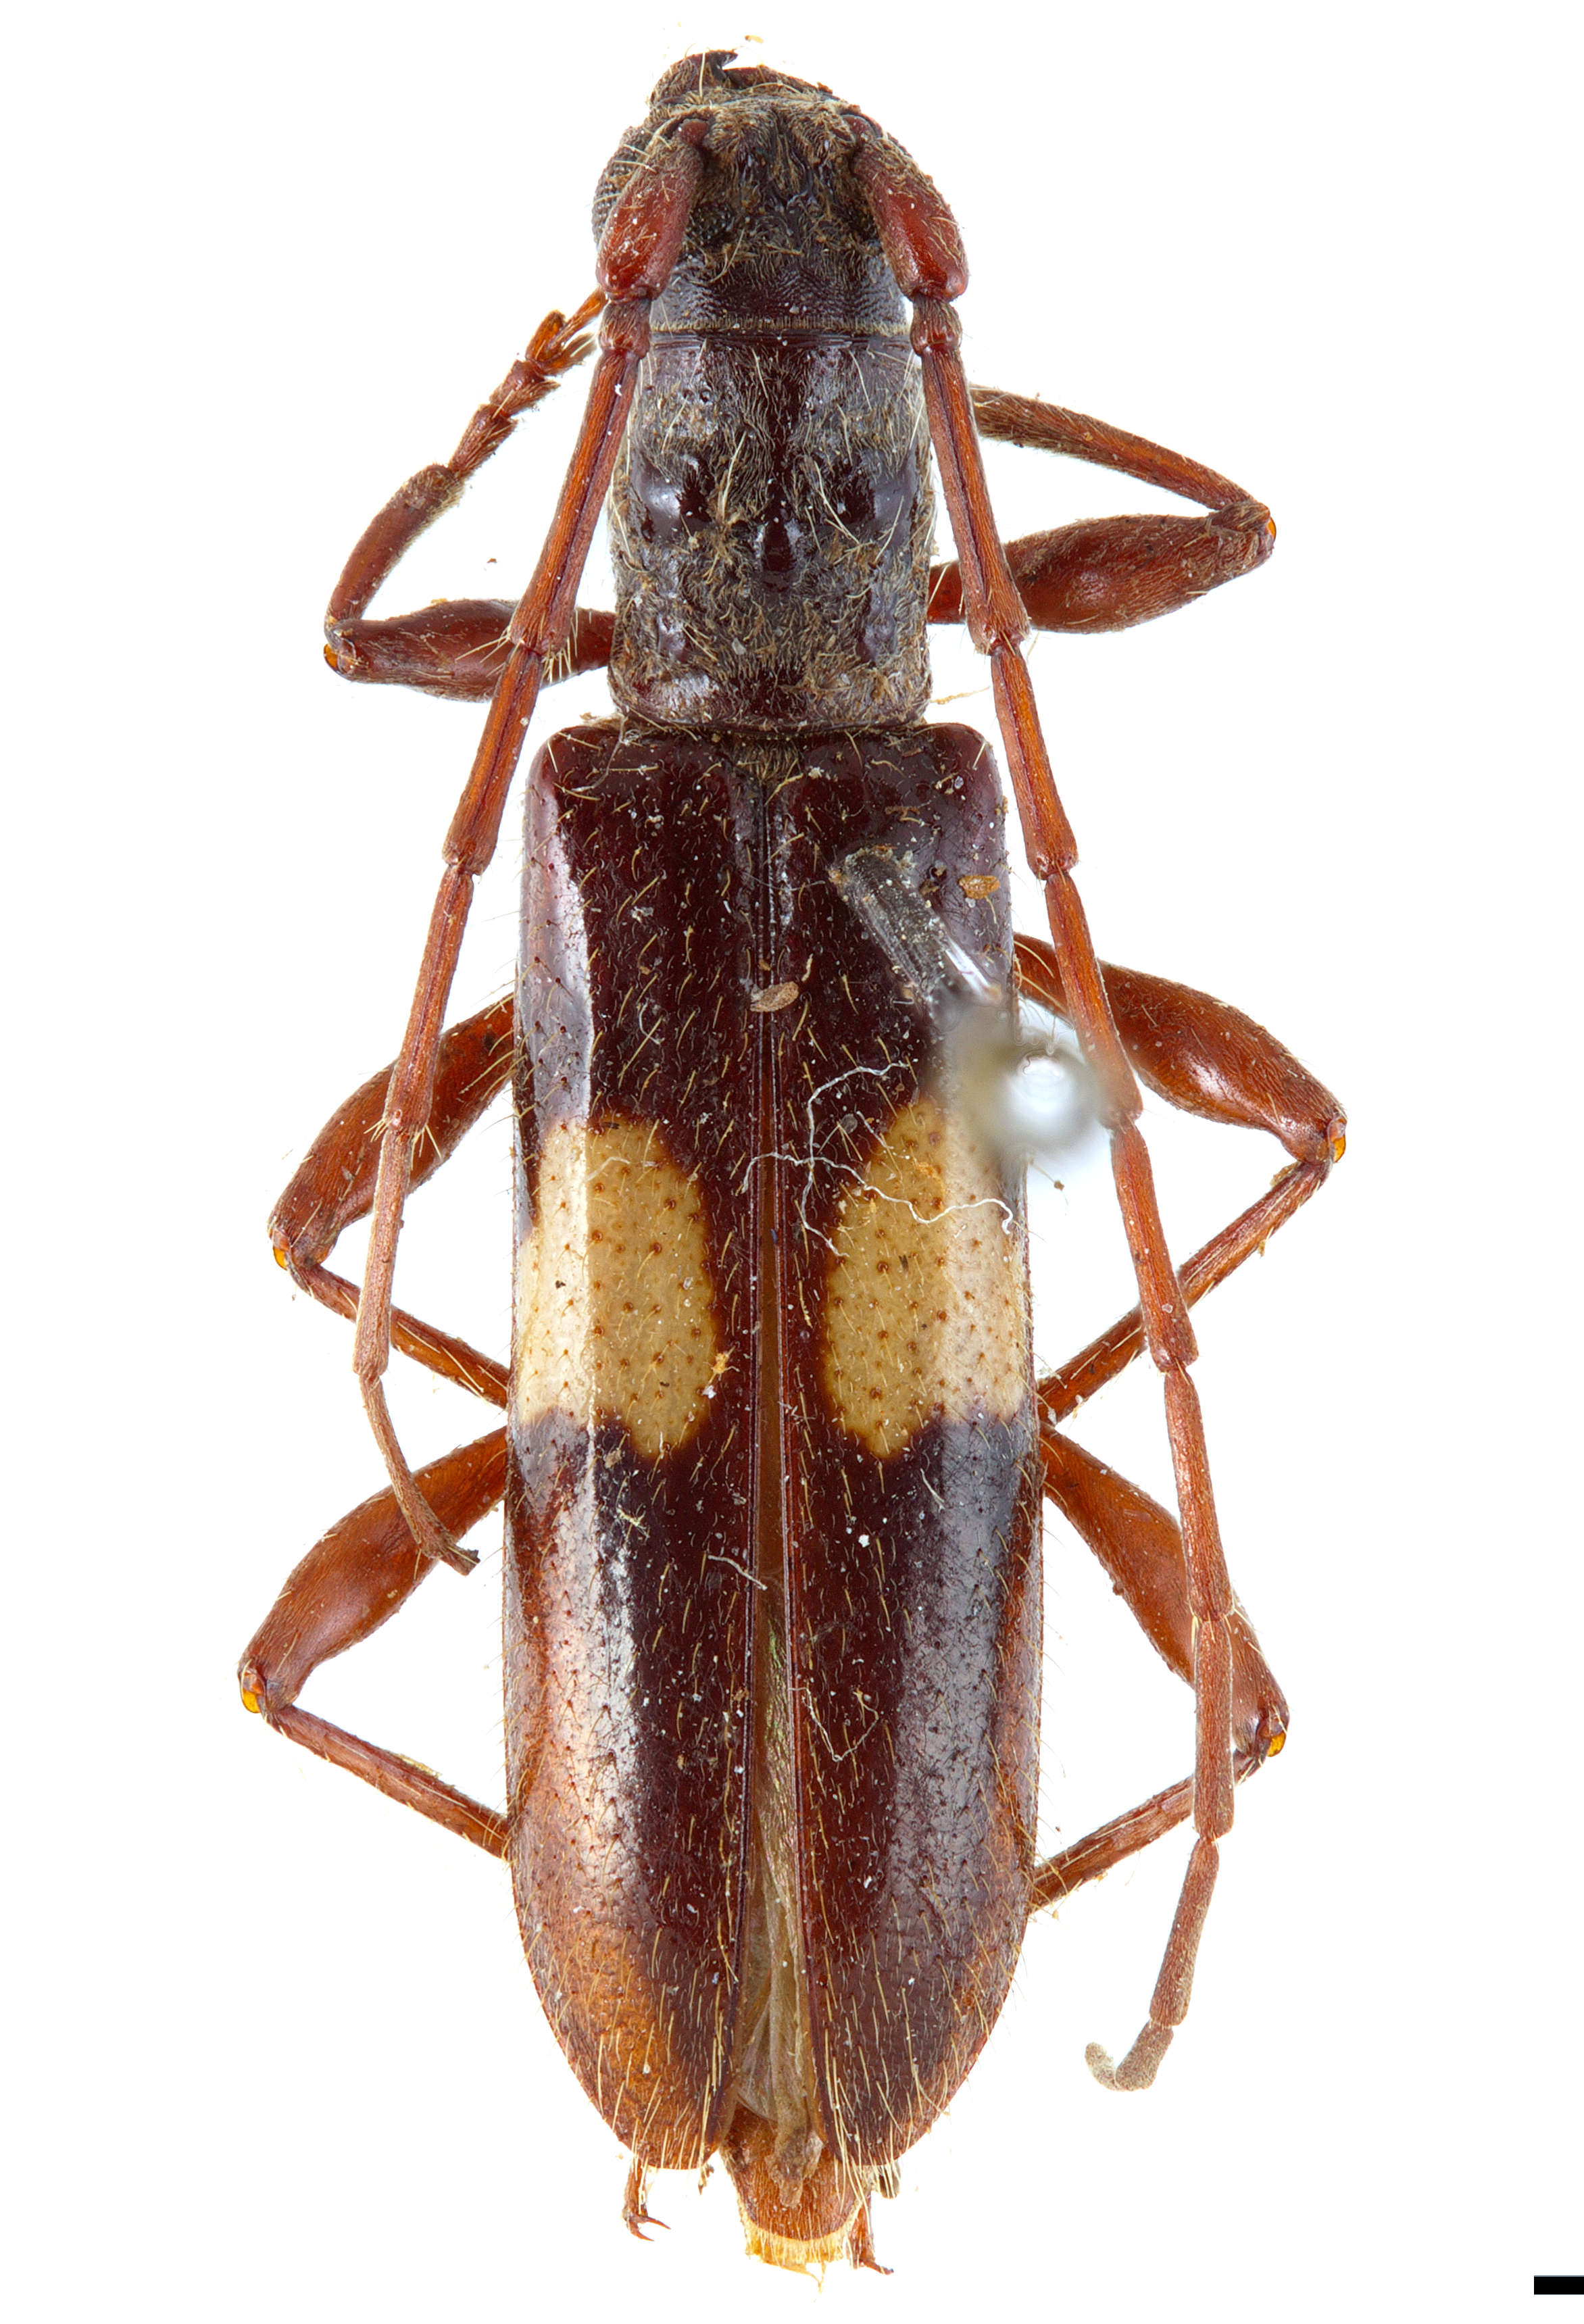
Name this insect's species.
Rhysium bimaculatum
